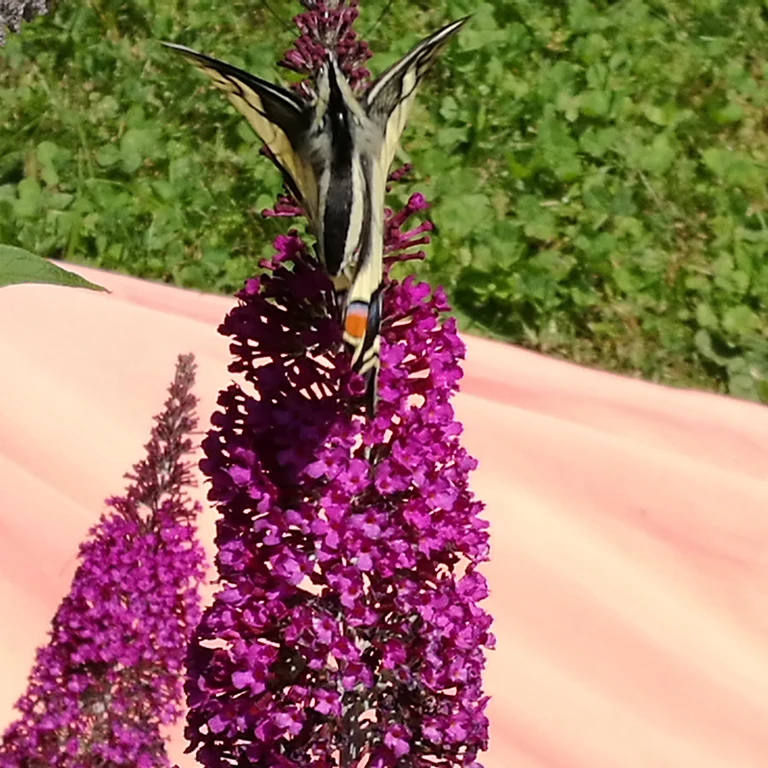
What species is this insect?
Iphiclides podalirius
